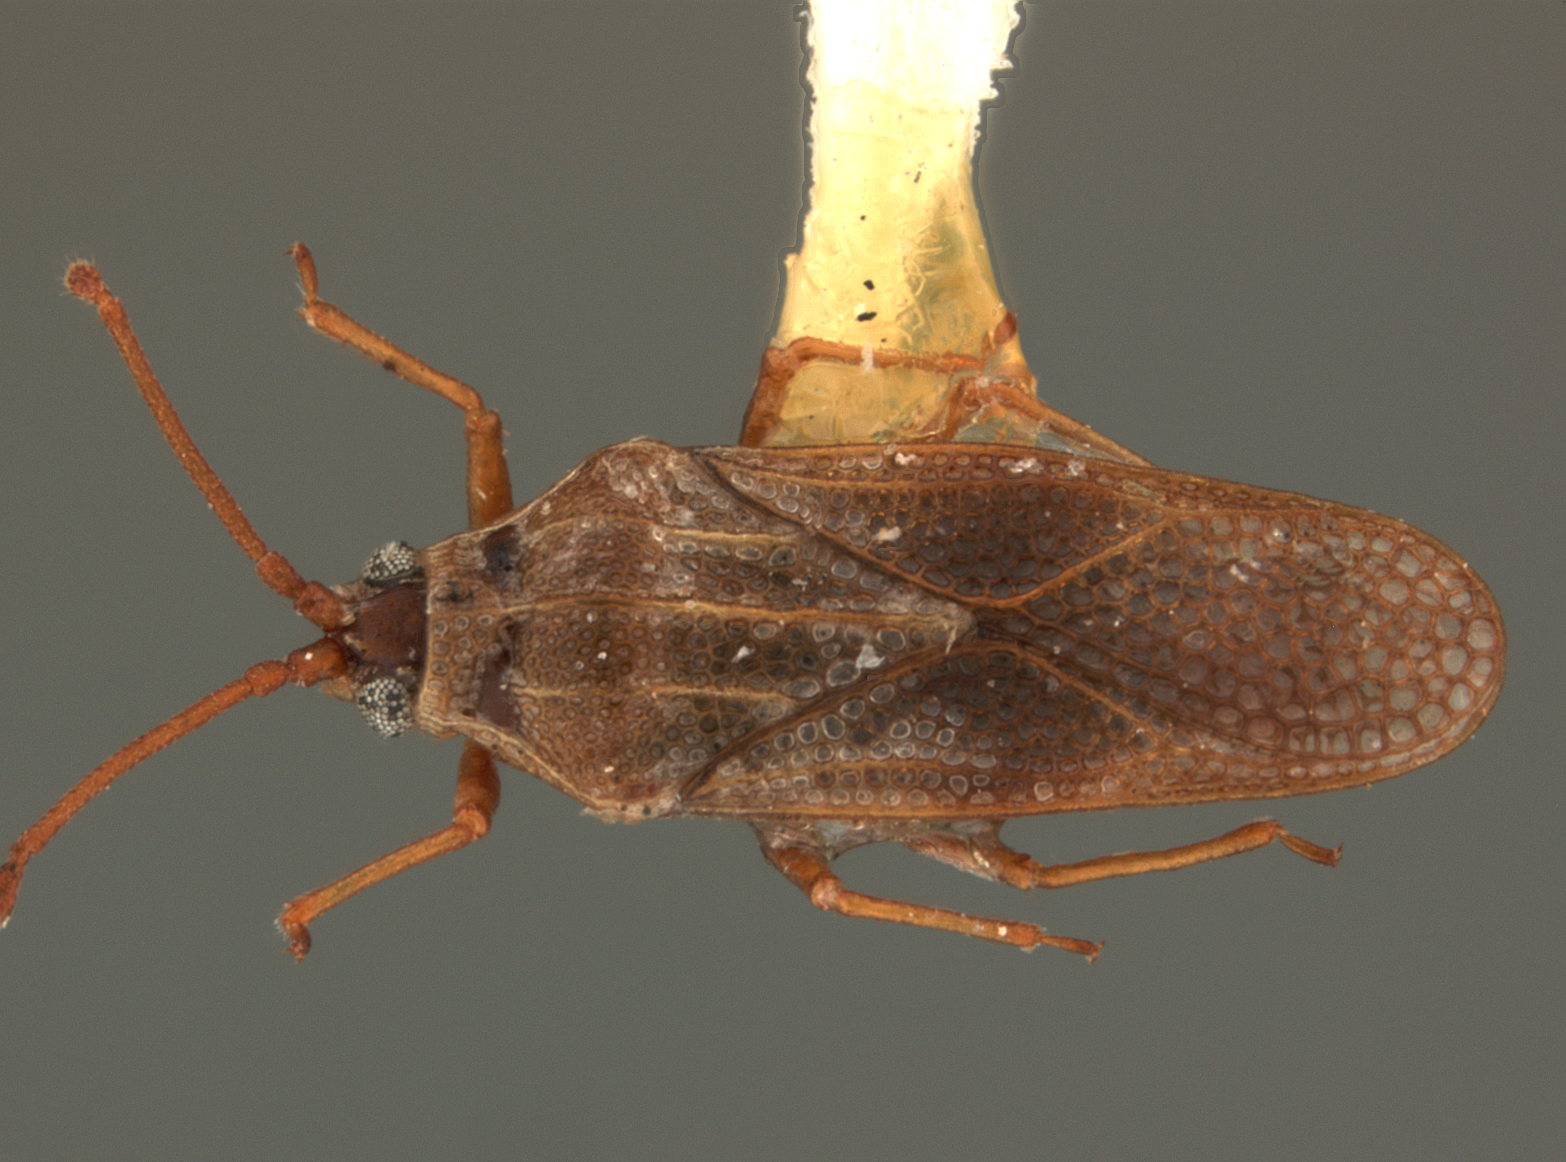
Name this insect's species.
Physatocheila objicis
